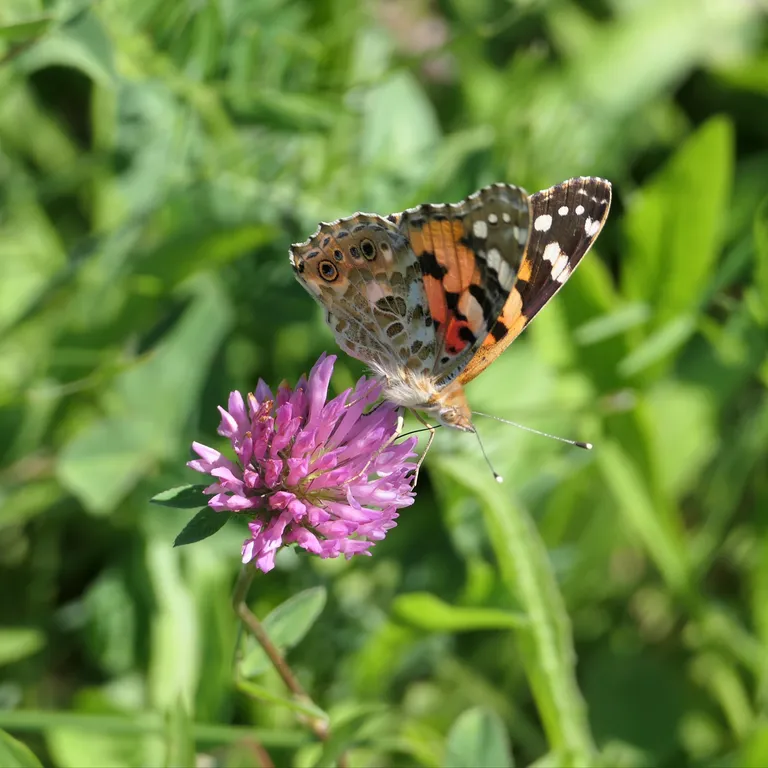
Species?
Vanessa cardui
